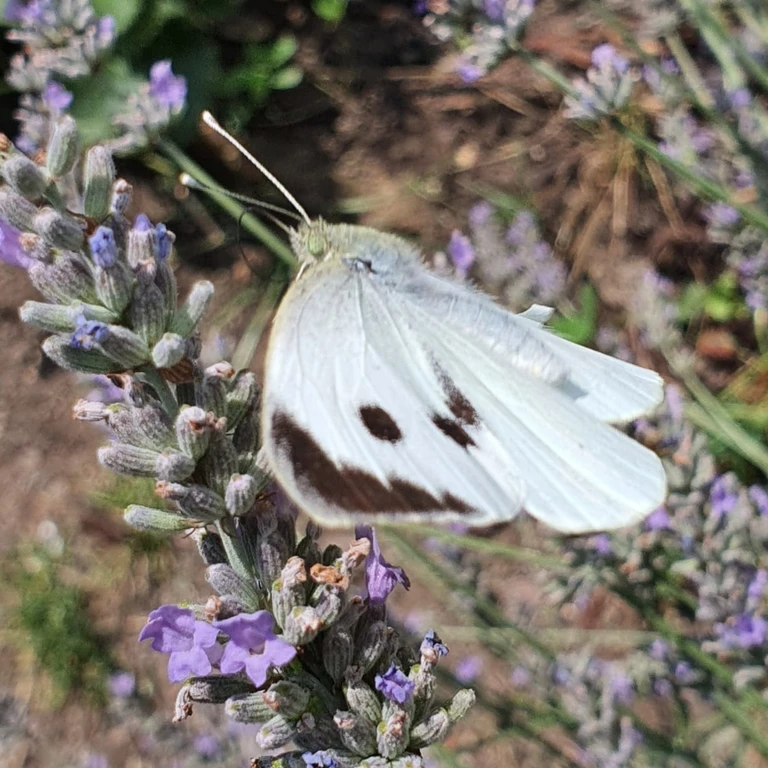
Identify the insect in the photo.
Pieris brassicae
